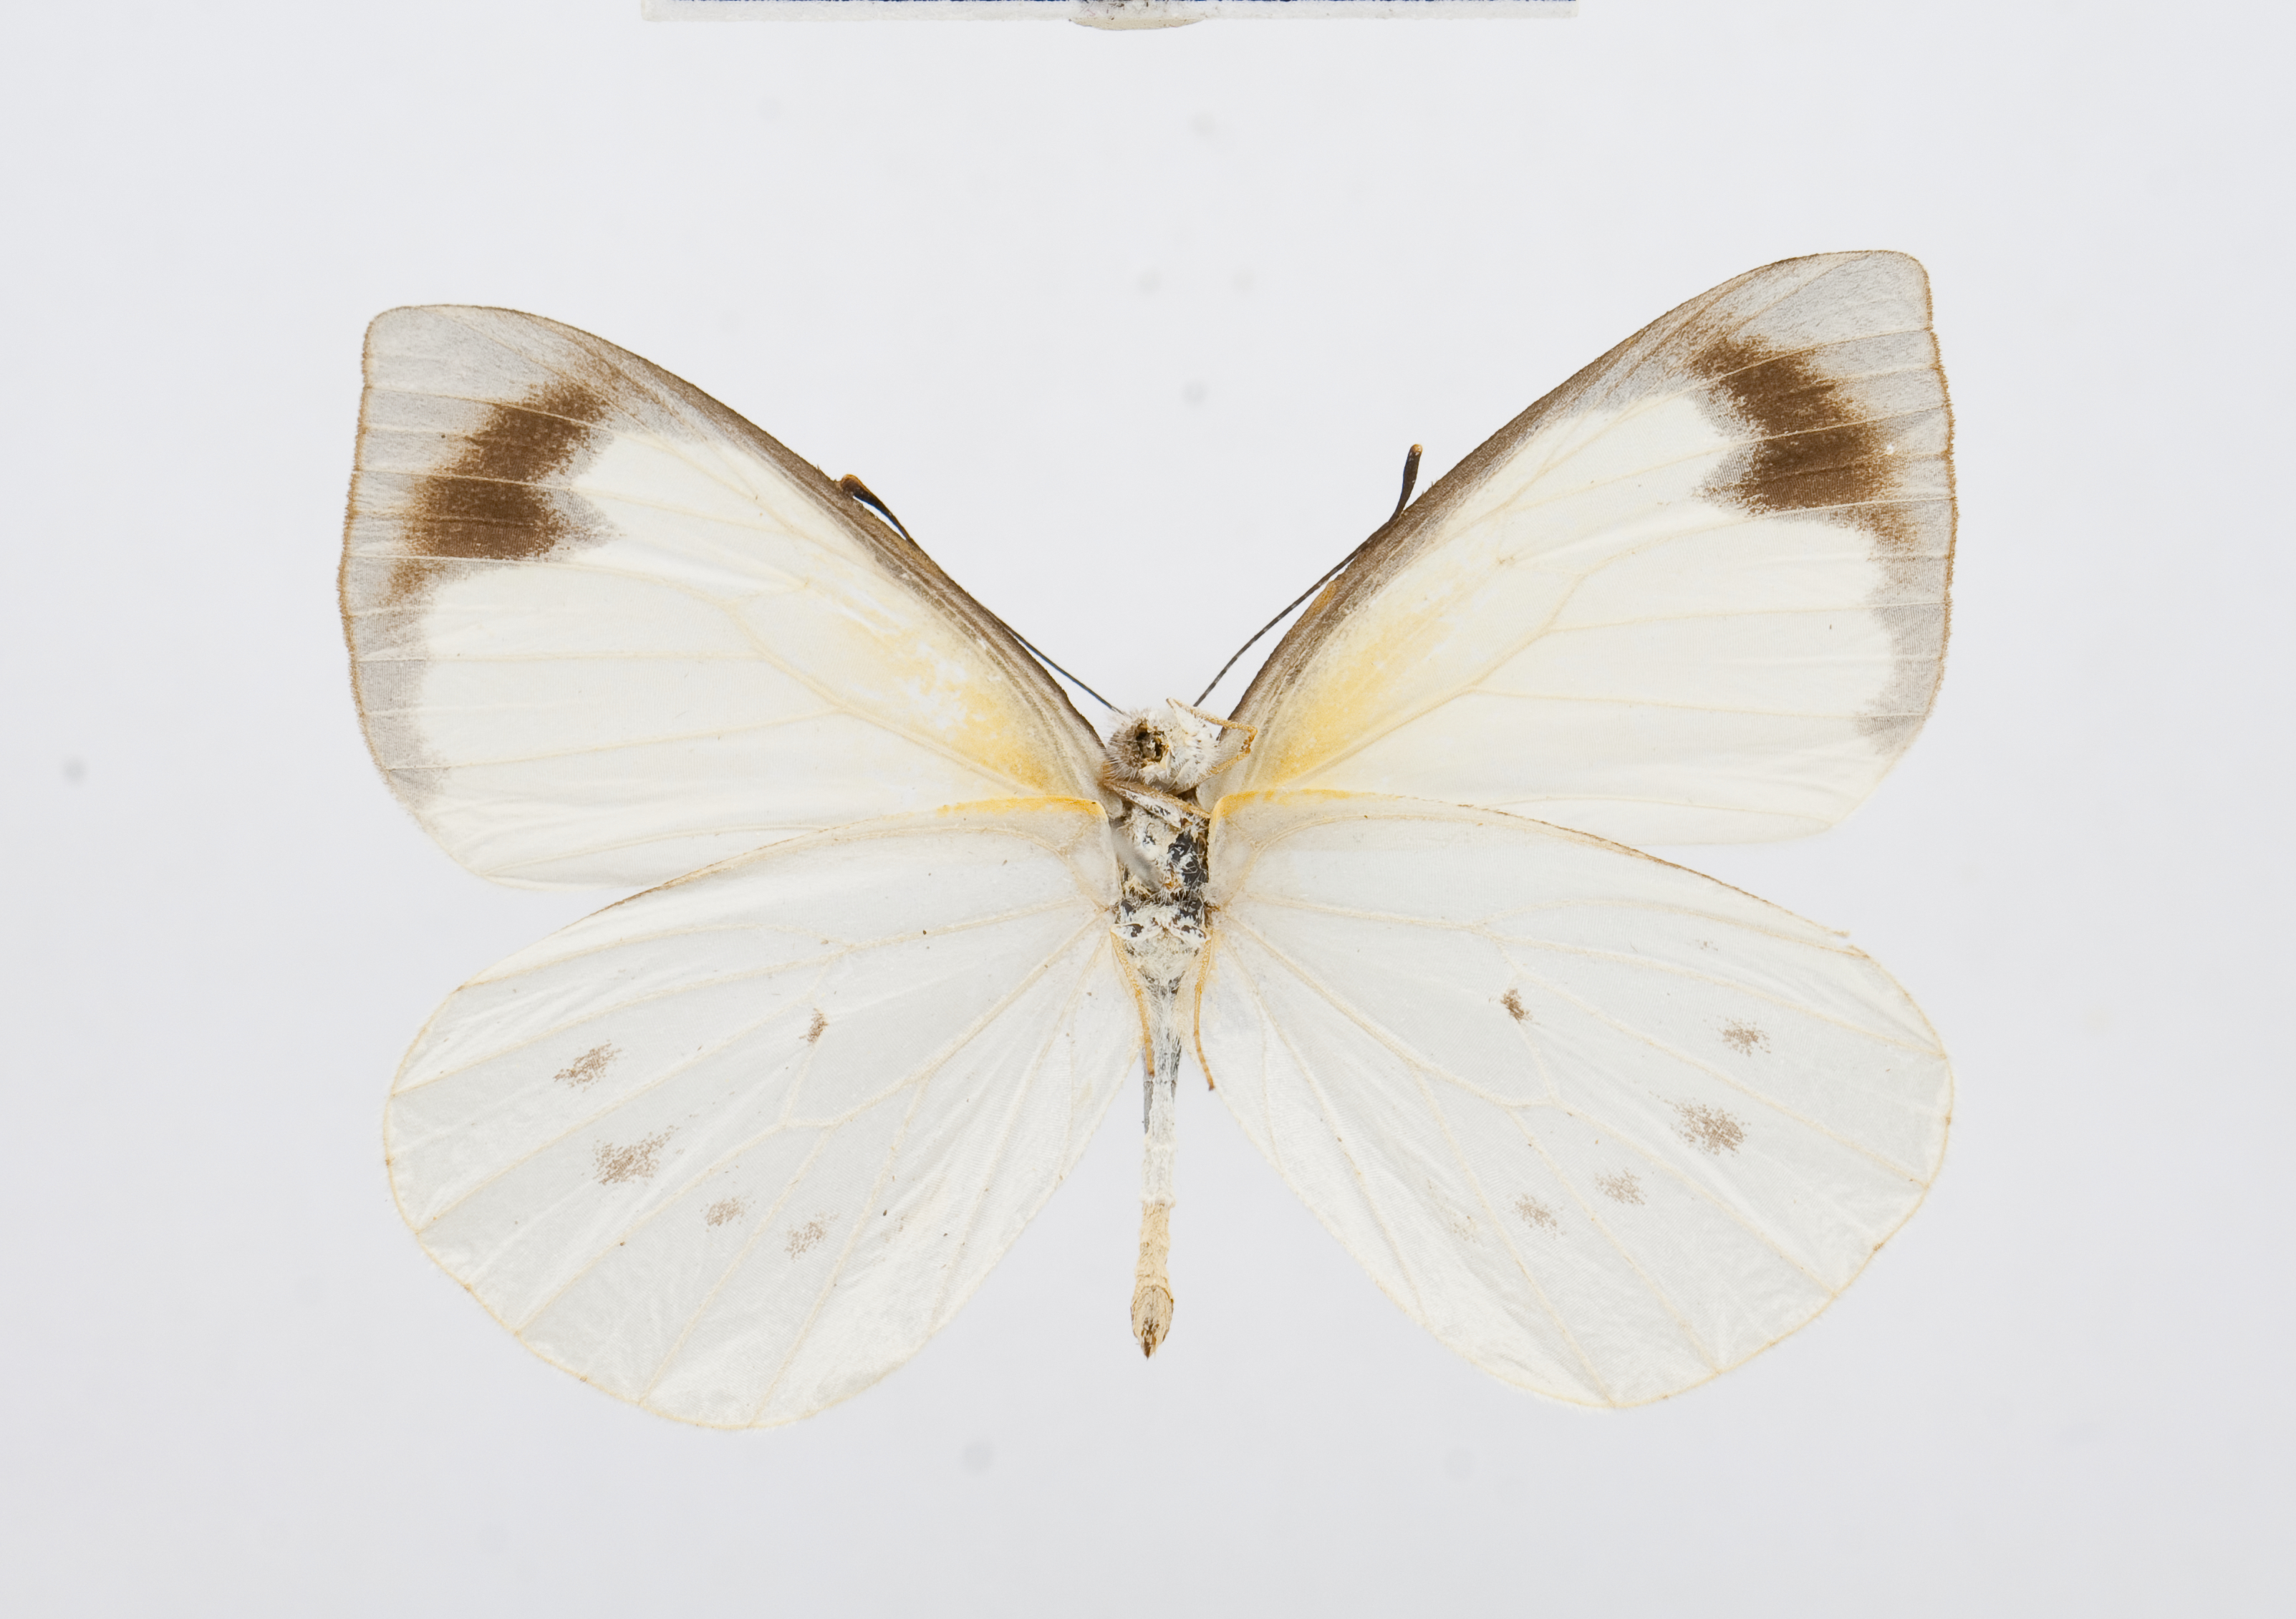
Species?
Elodina angulipennis
